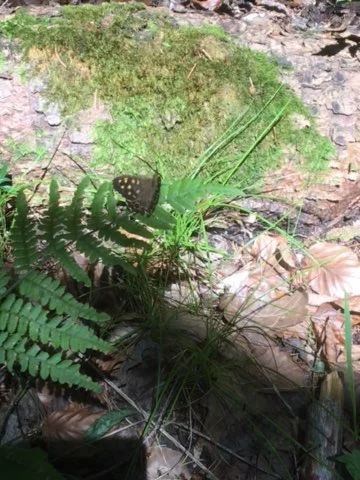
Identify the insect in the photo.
Pararge aegeria
